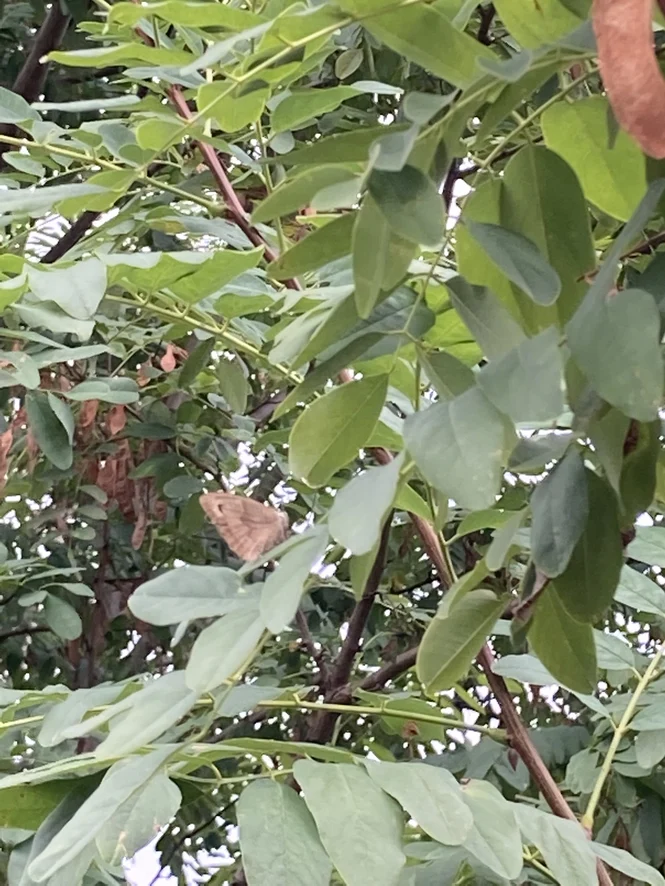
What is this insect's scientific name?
Maniola jurtina
